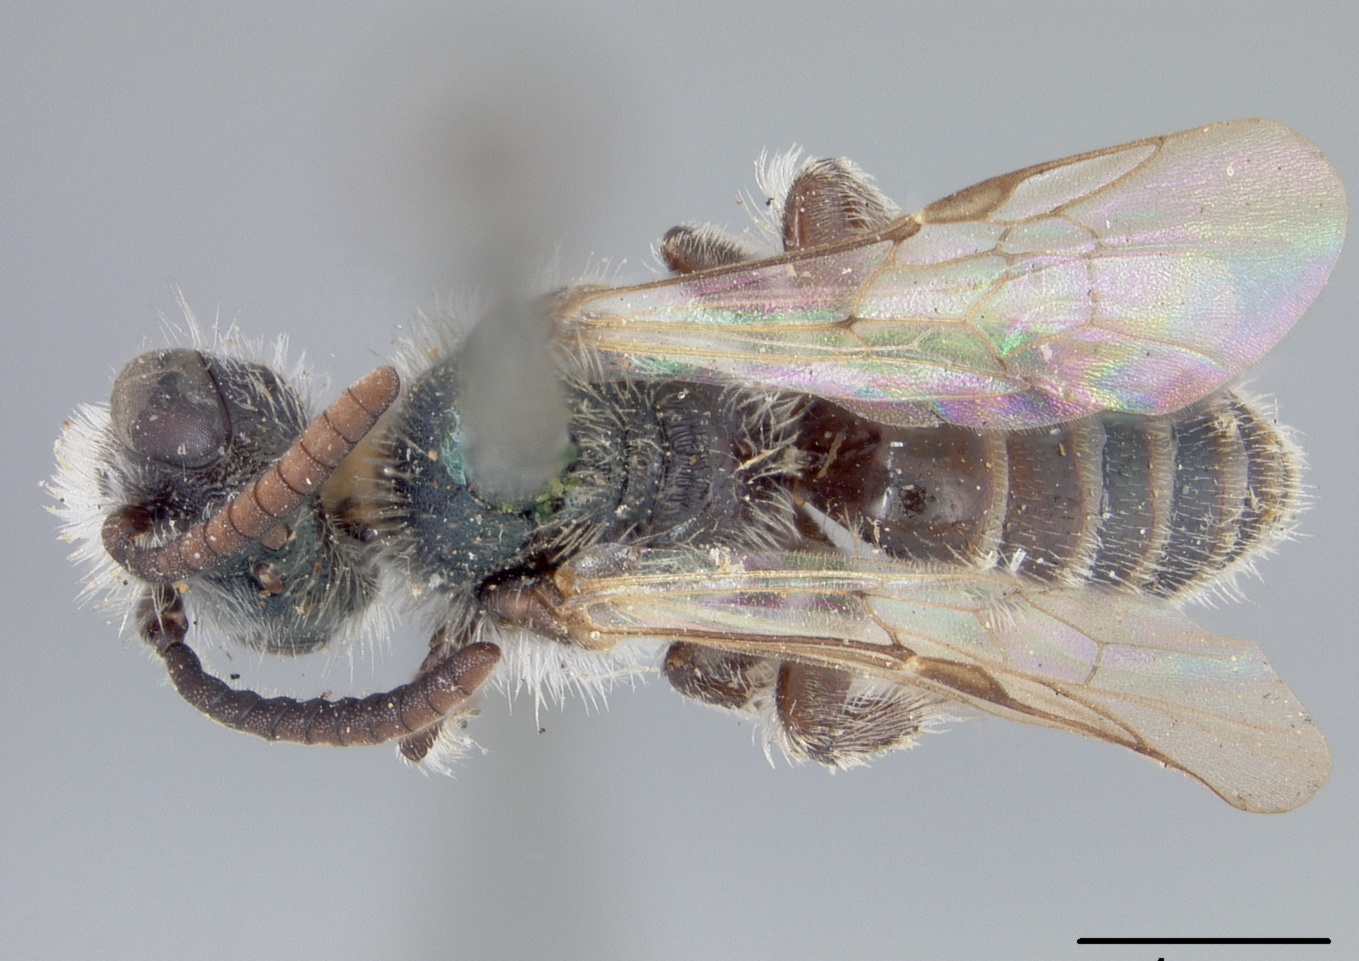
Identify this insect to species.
Halictoides viridescens
